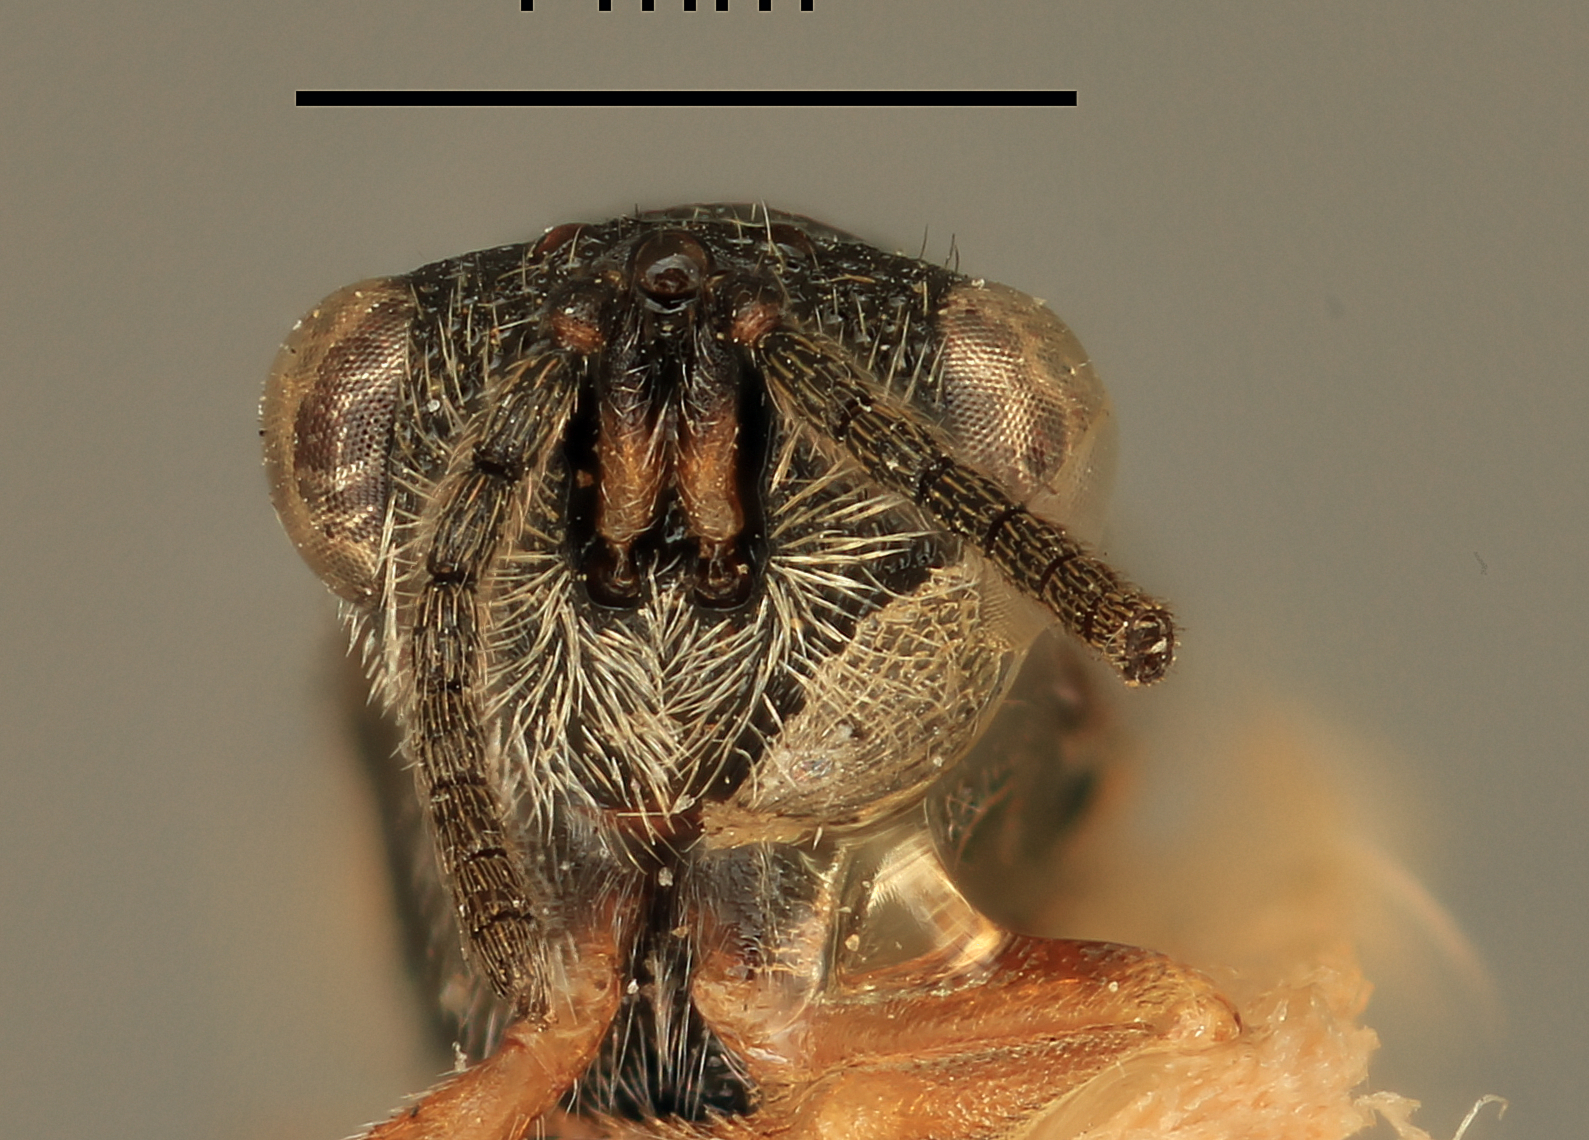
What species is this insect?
Eurytoma mucronura
